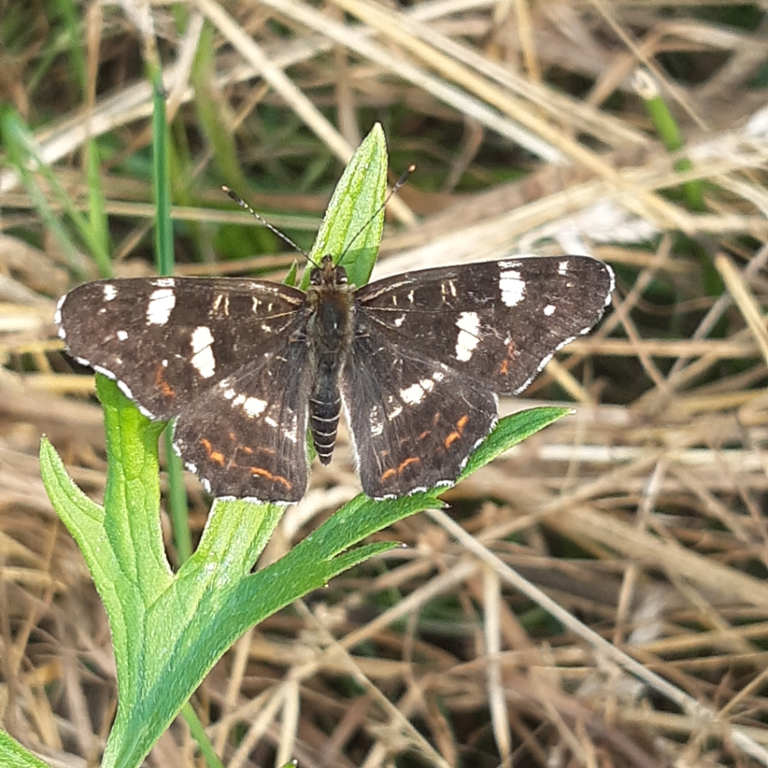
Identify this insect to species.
Araschnia levana
